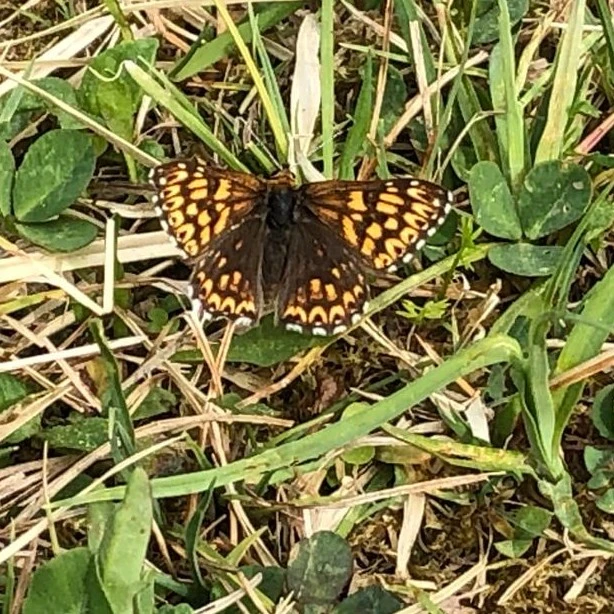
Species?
Hamearis lucina
